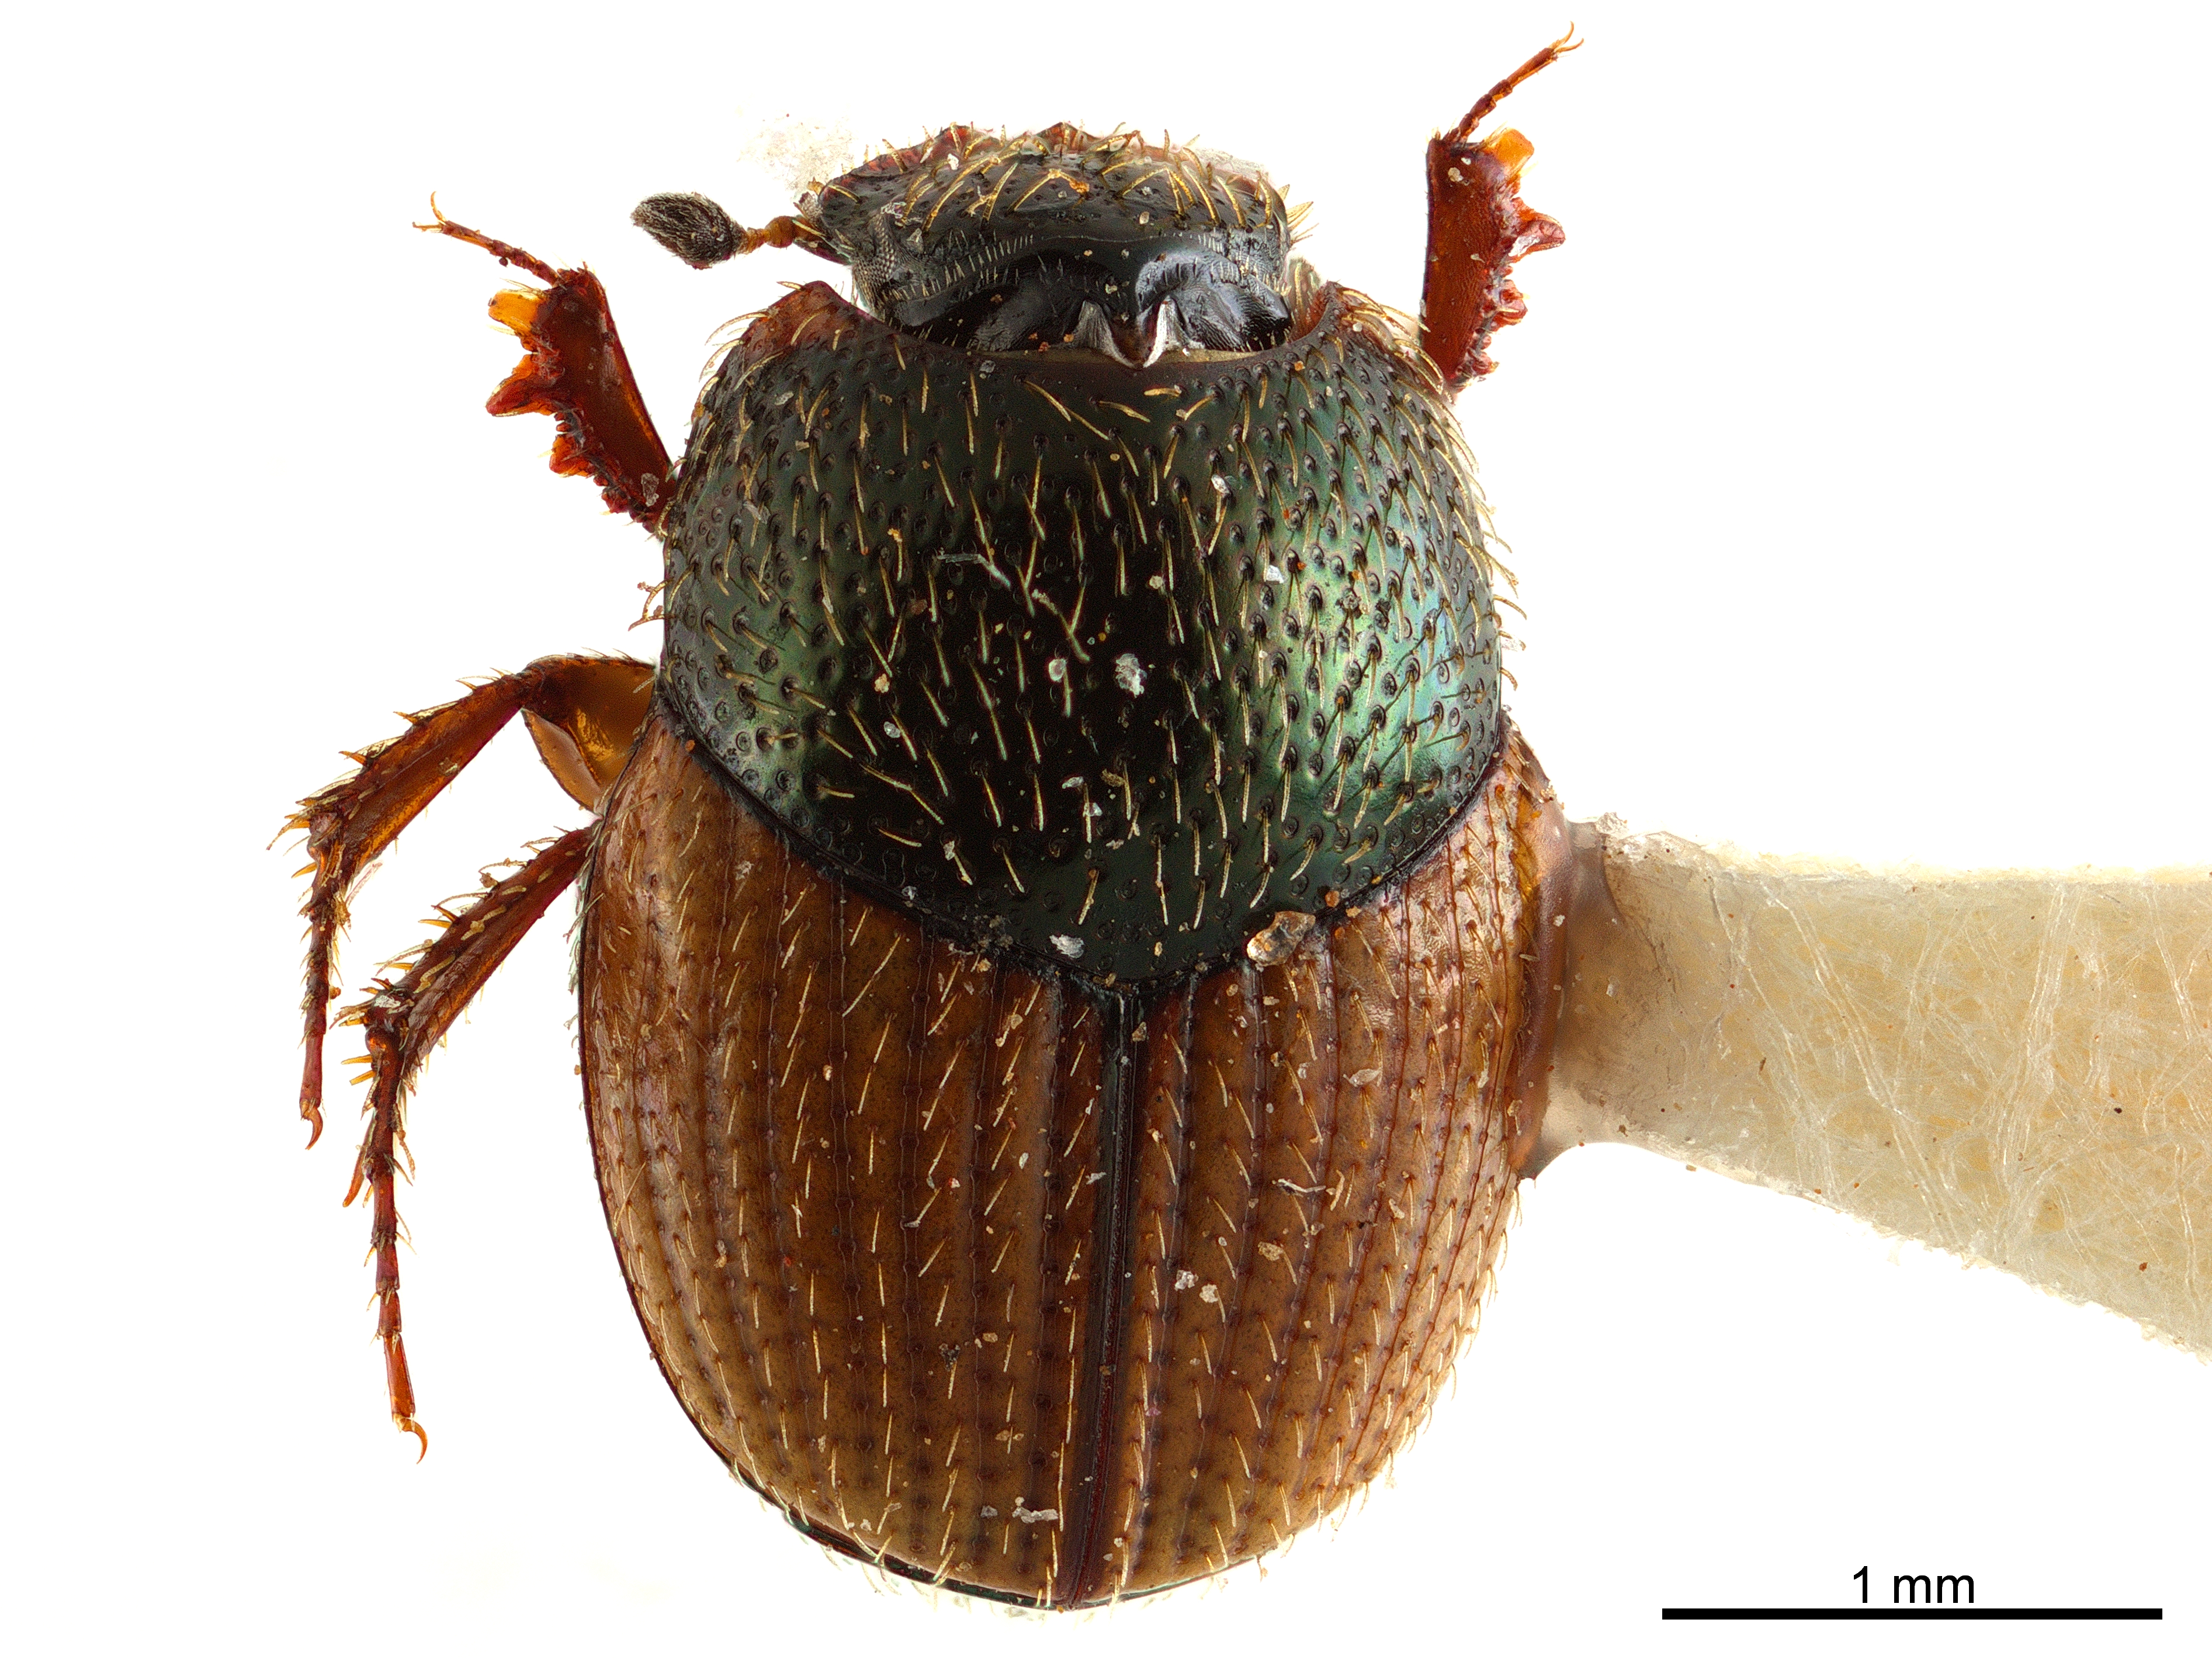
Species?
Onthophagus tonsus
